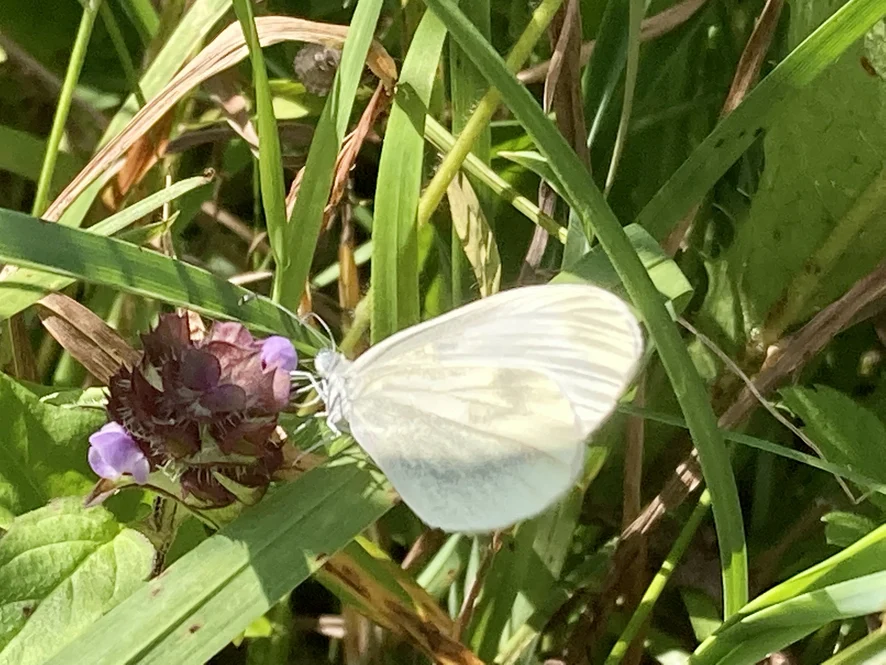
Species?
Leptidea sinapis/juvernica
